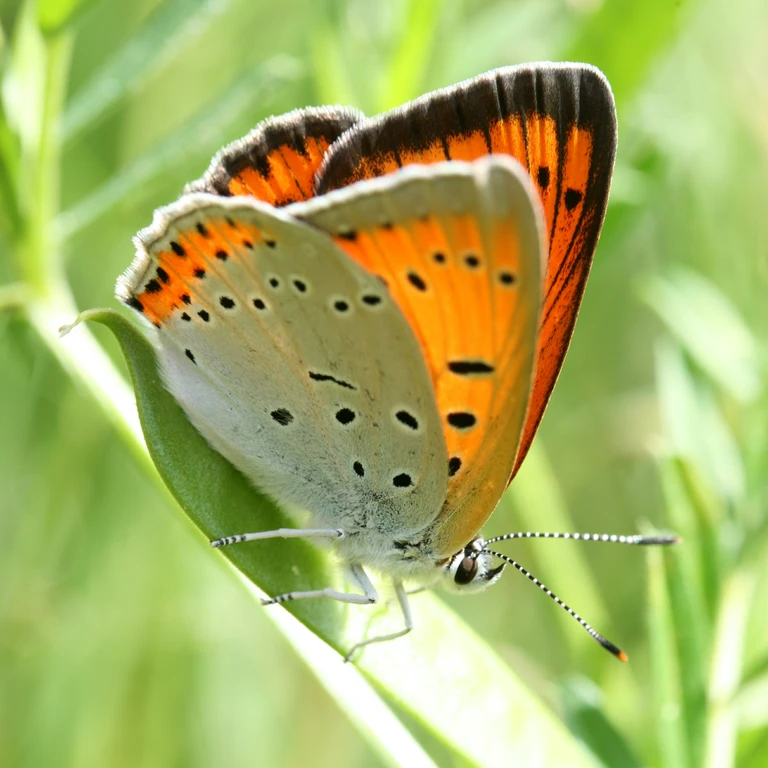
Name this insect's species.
Lycaena dispar
